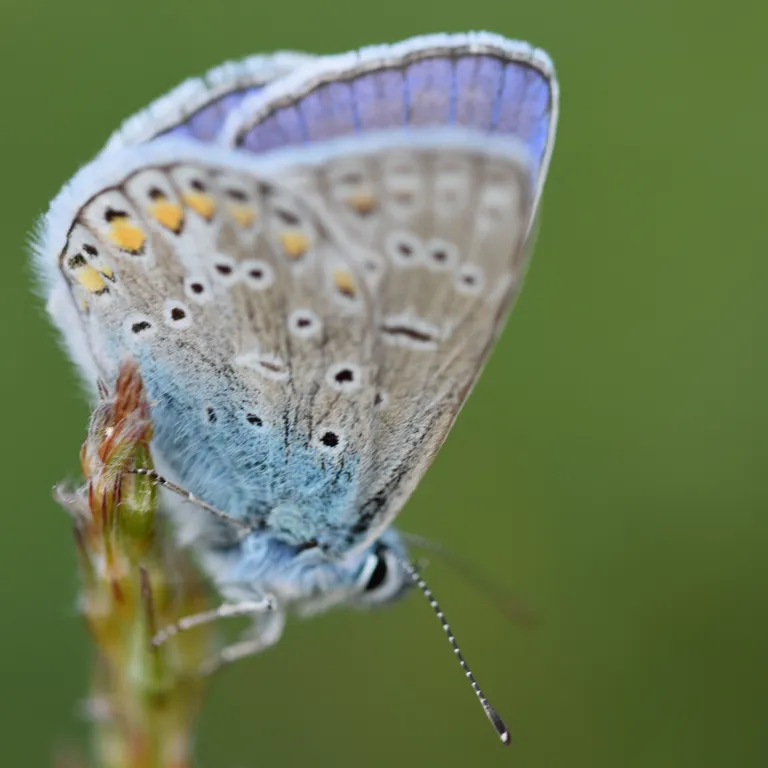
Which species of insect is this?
Polyommatus icarus
